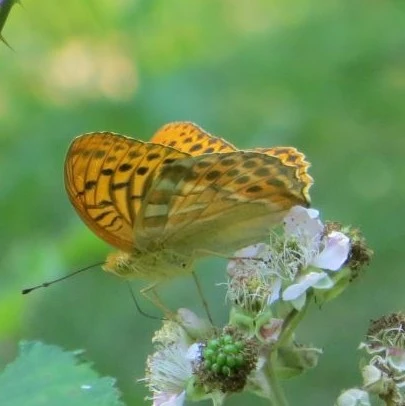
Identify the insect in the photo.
Argynnis paphia
